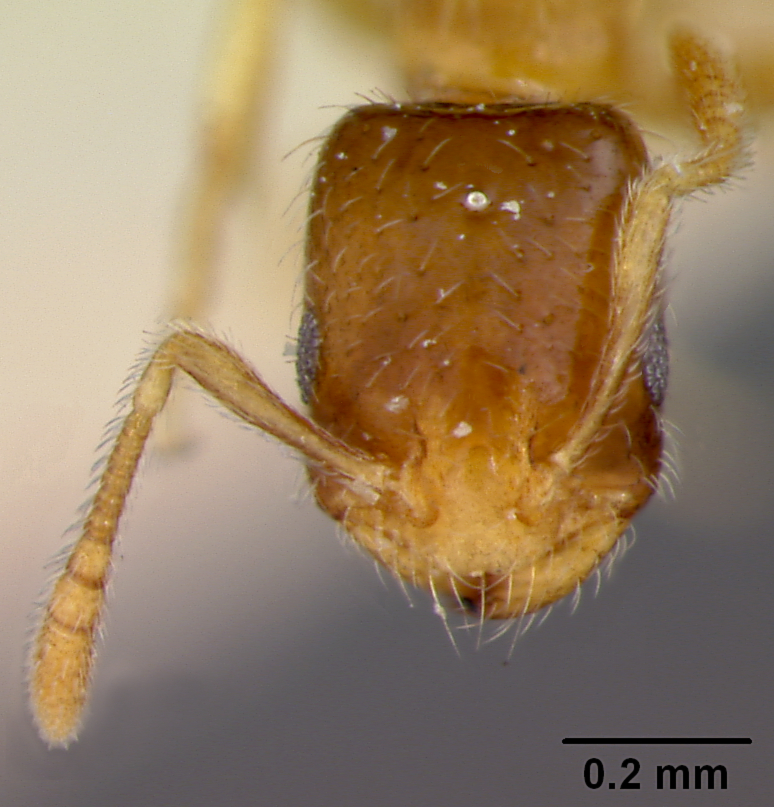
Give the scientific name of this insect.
Monomorium atomus
